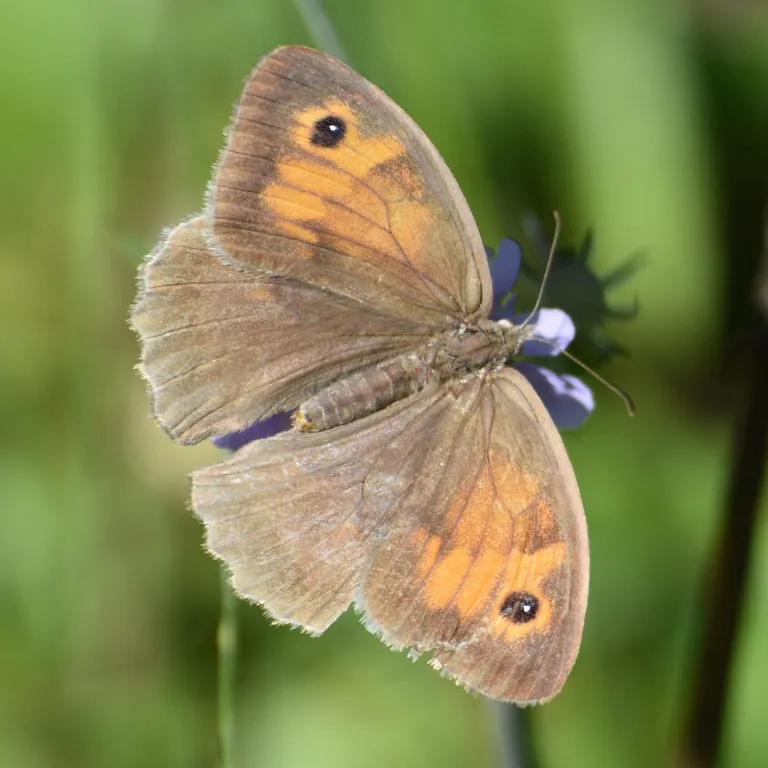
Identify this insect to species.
Maniola jurtina
